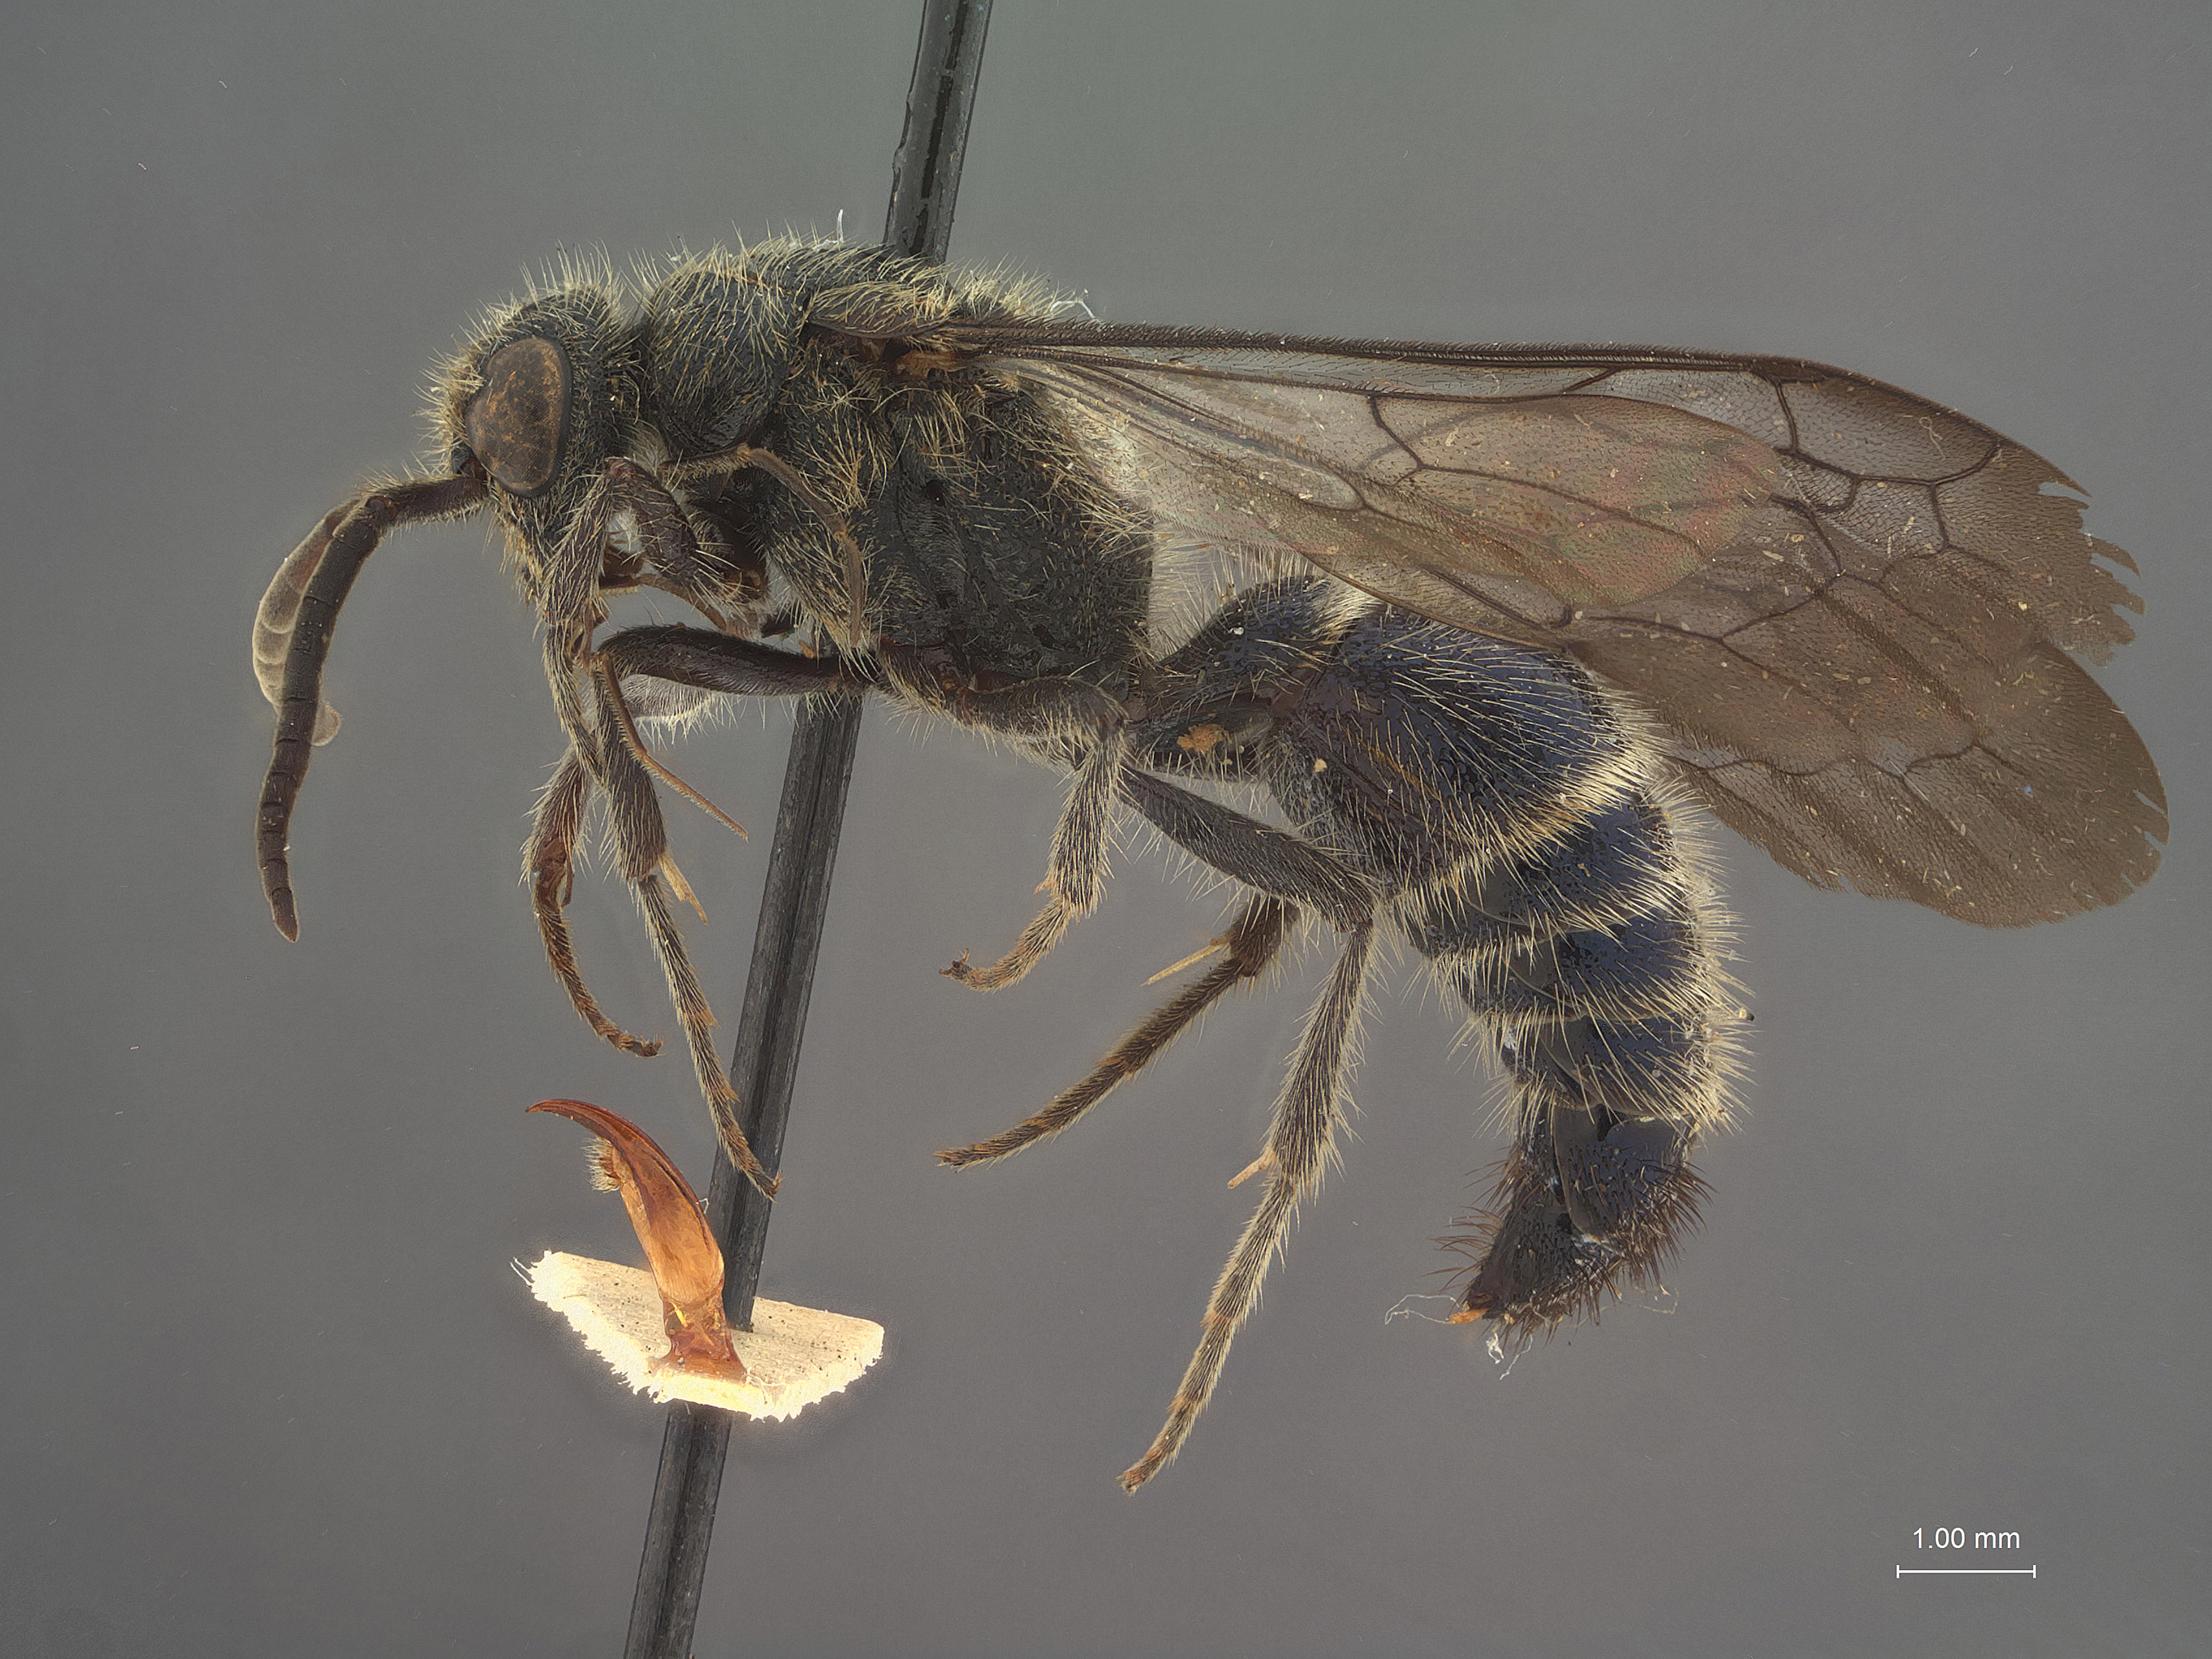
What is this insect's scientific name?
Smicromyrme viriata
